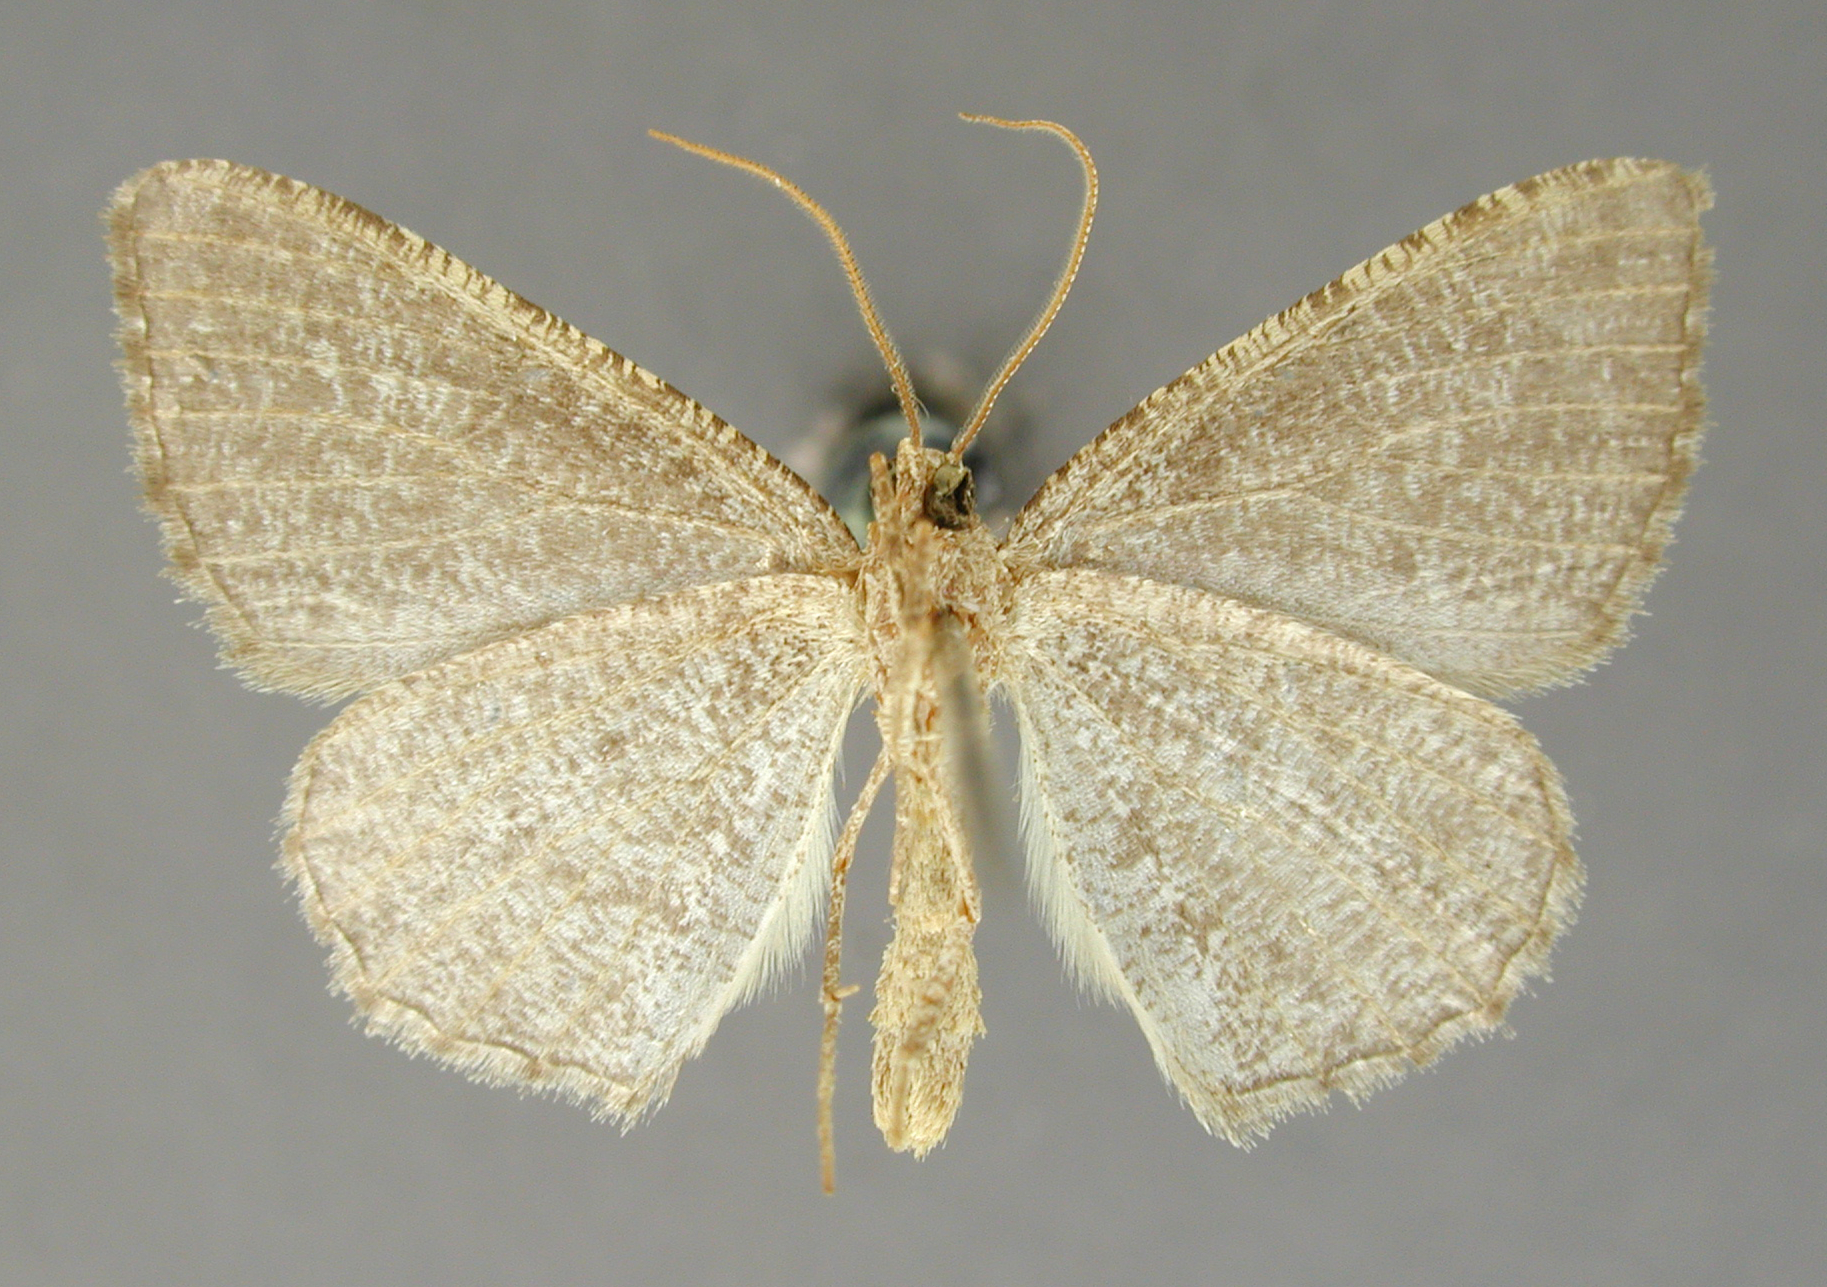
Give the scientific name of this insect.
Tephrina griseata
